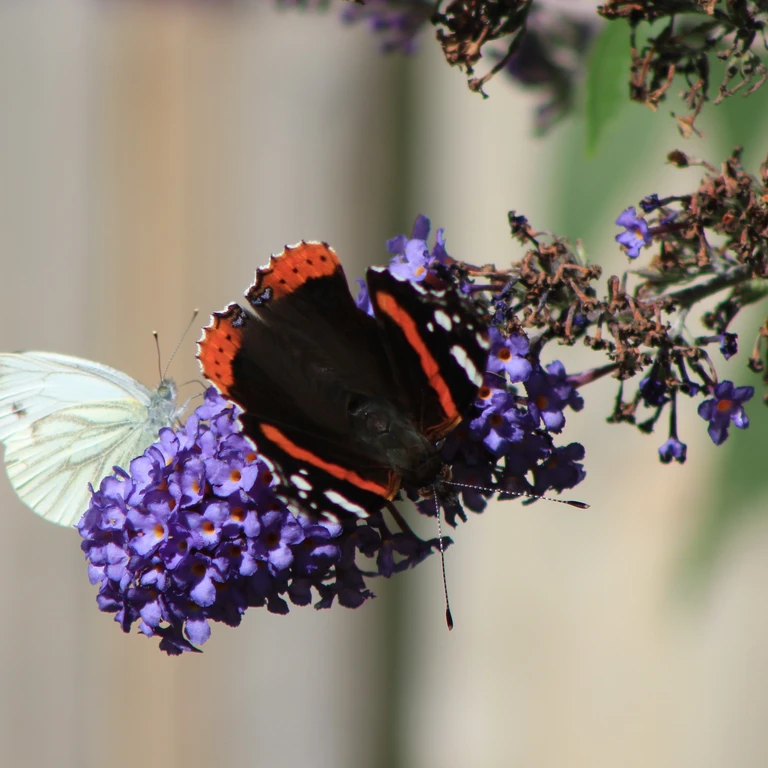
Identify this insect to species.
Vanessa atalanta
